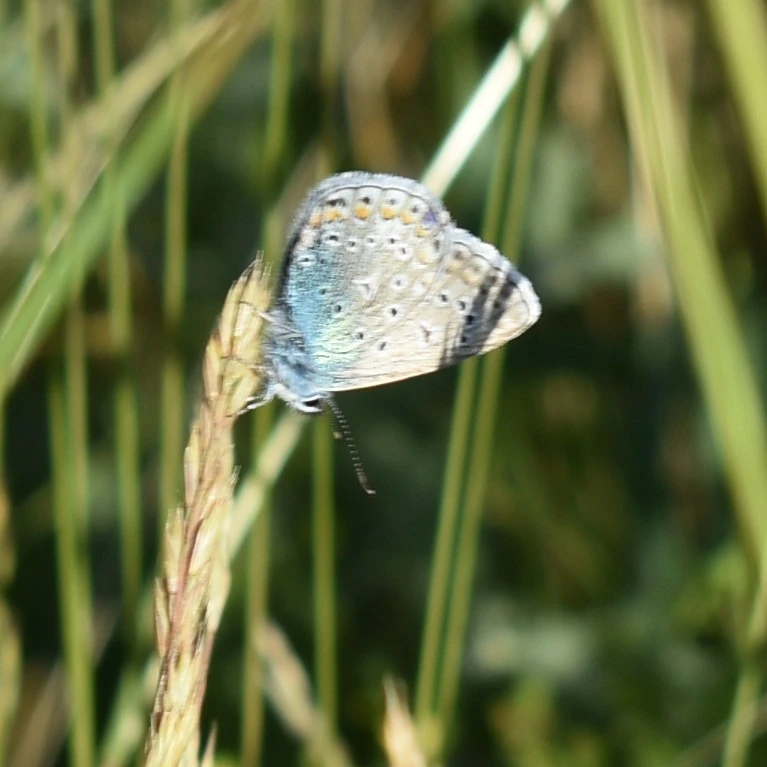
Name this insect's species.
Polyommatus icarus
